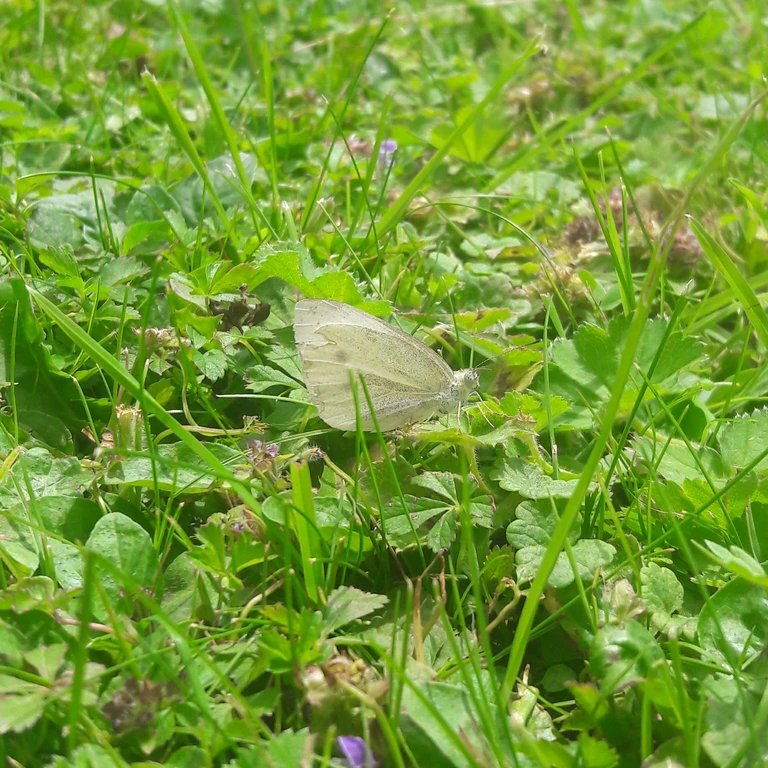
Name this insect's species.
Pieris rapae
